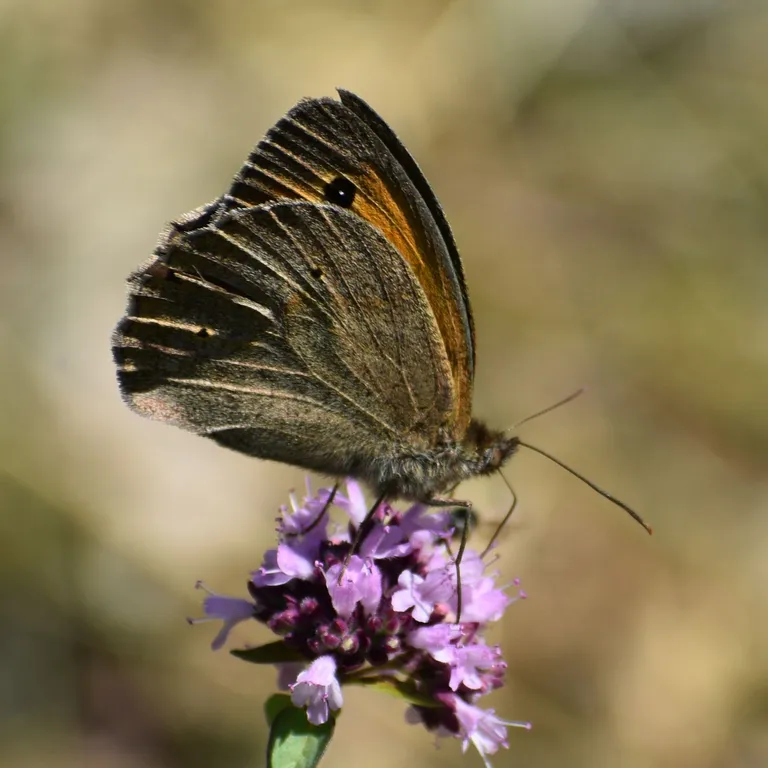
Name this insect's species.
Maniola jurtina
